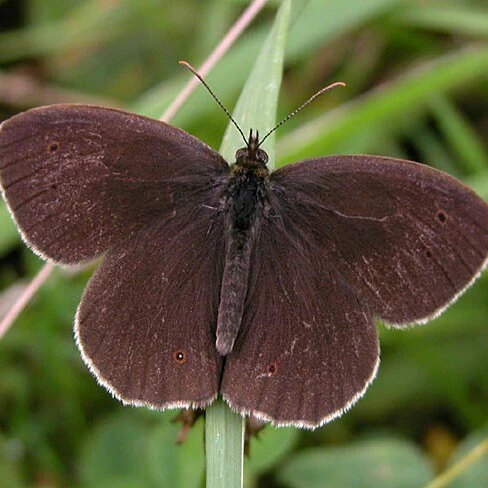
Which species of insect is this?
Aphantopus hyperantus
